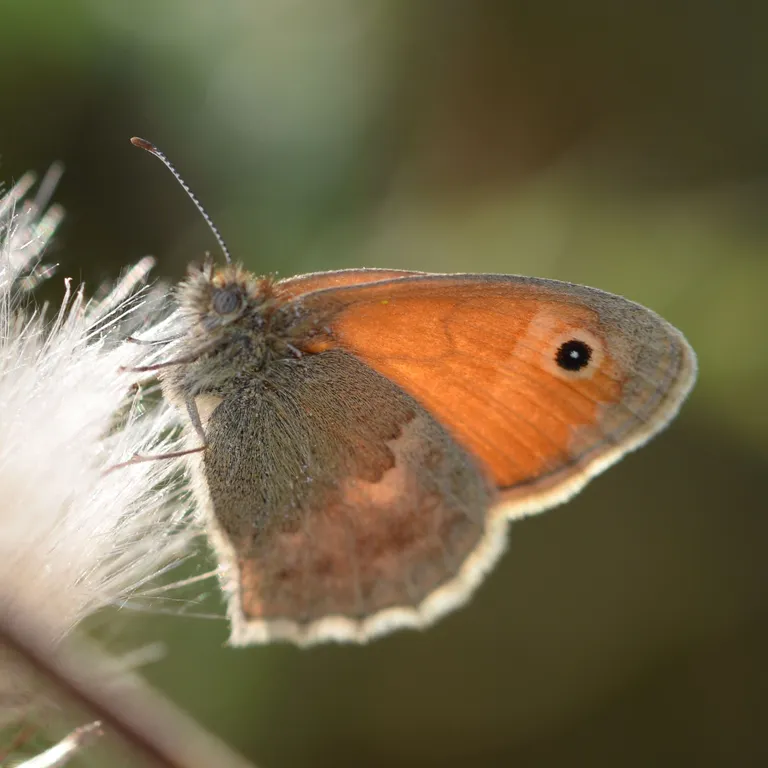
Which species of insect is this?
Coenonympha pamphilus
